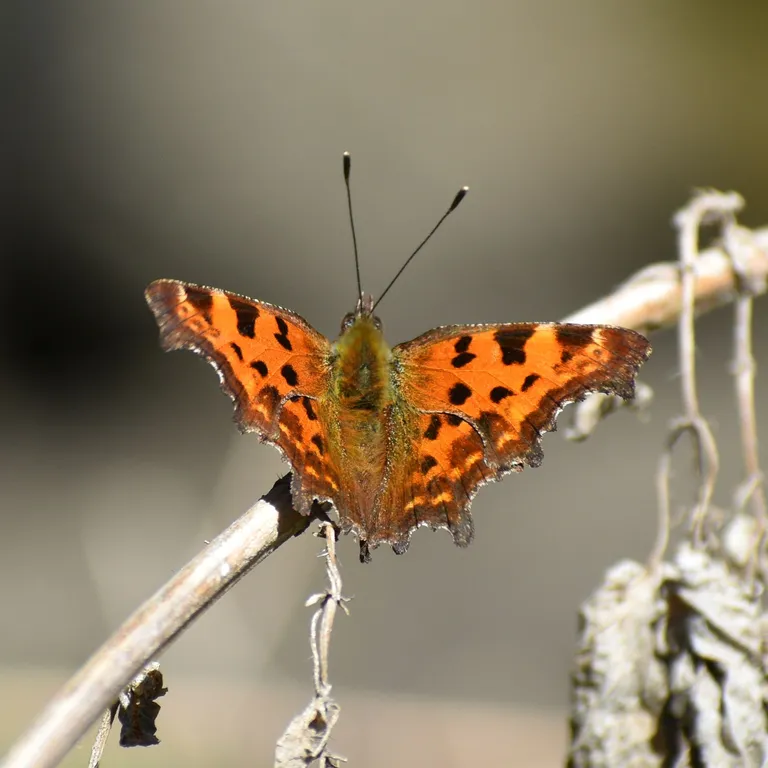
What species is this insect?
Polygonia c-album
